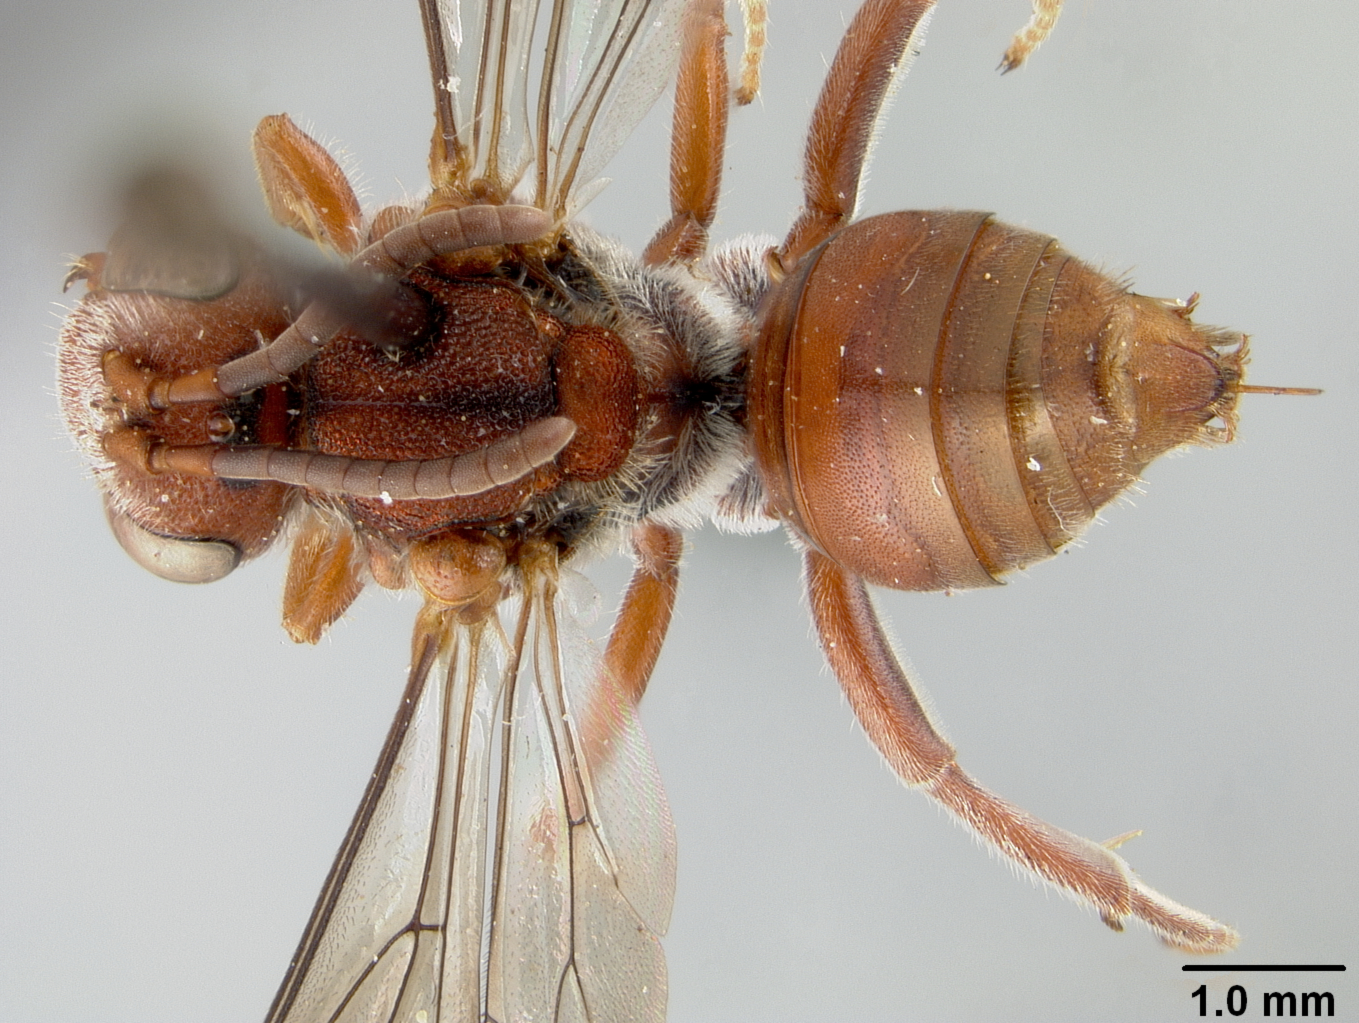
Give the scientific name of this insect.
Nomada australis
